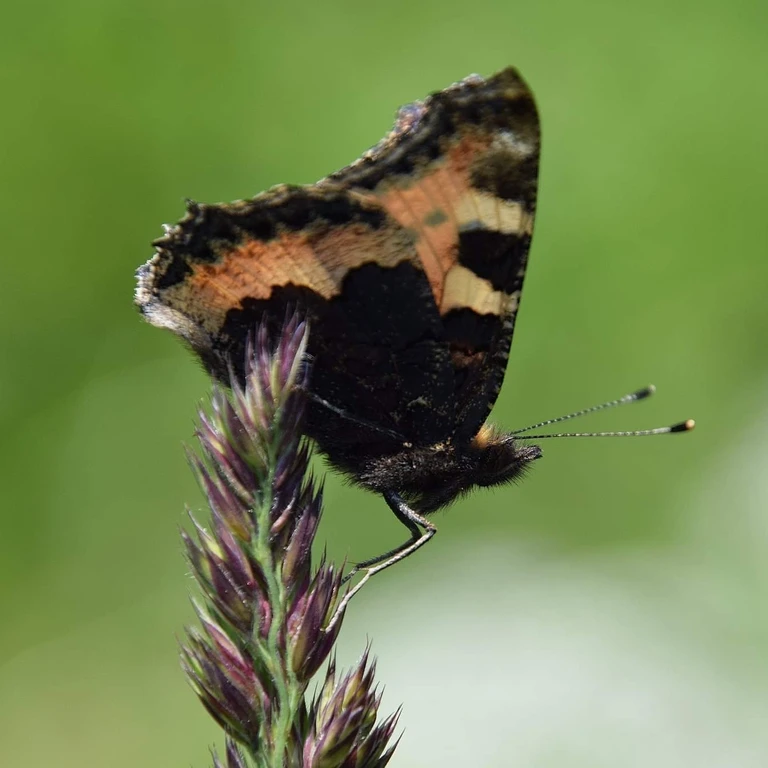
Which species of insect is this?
Aglais urticae
